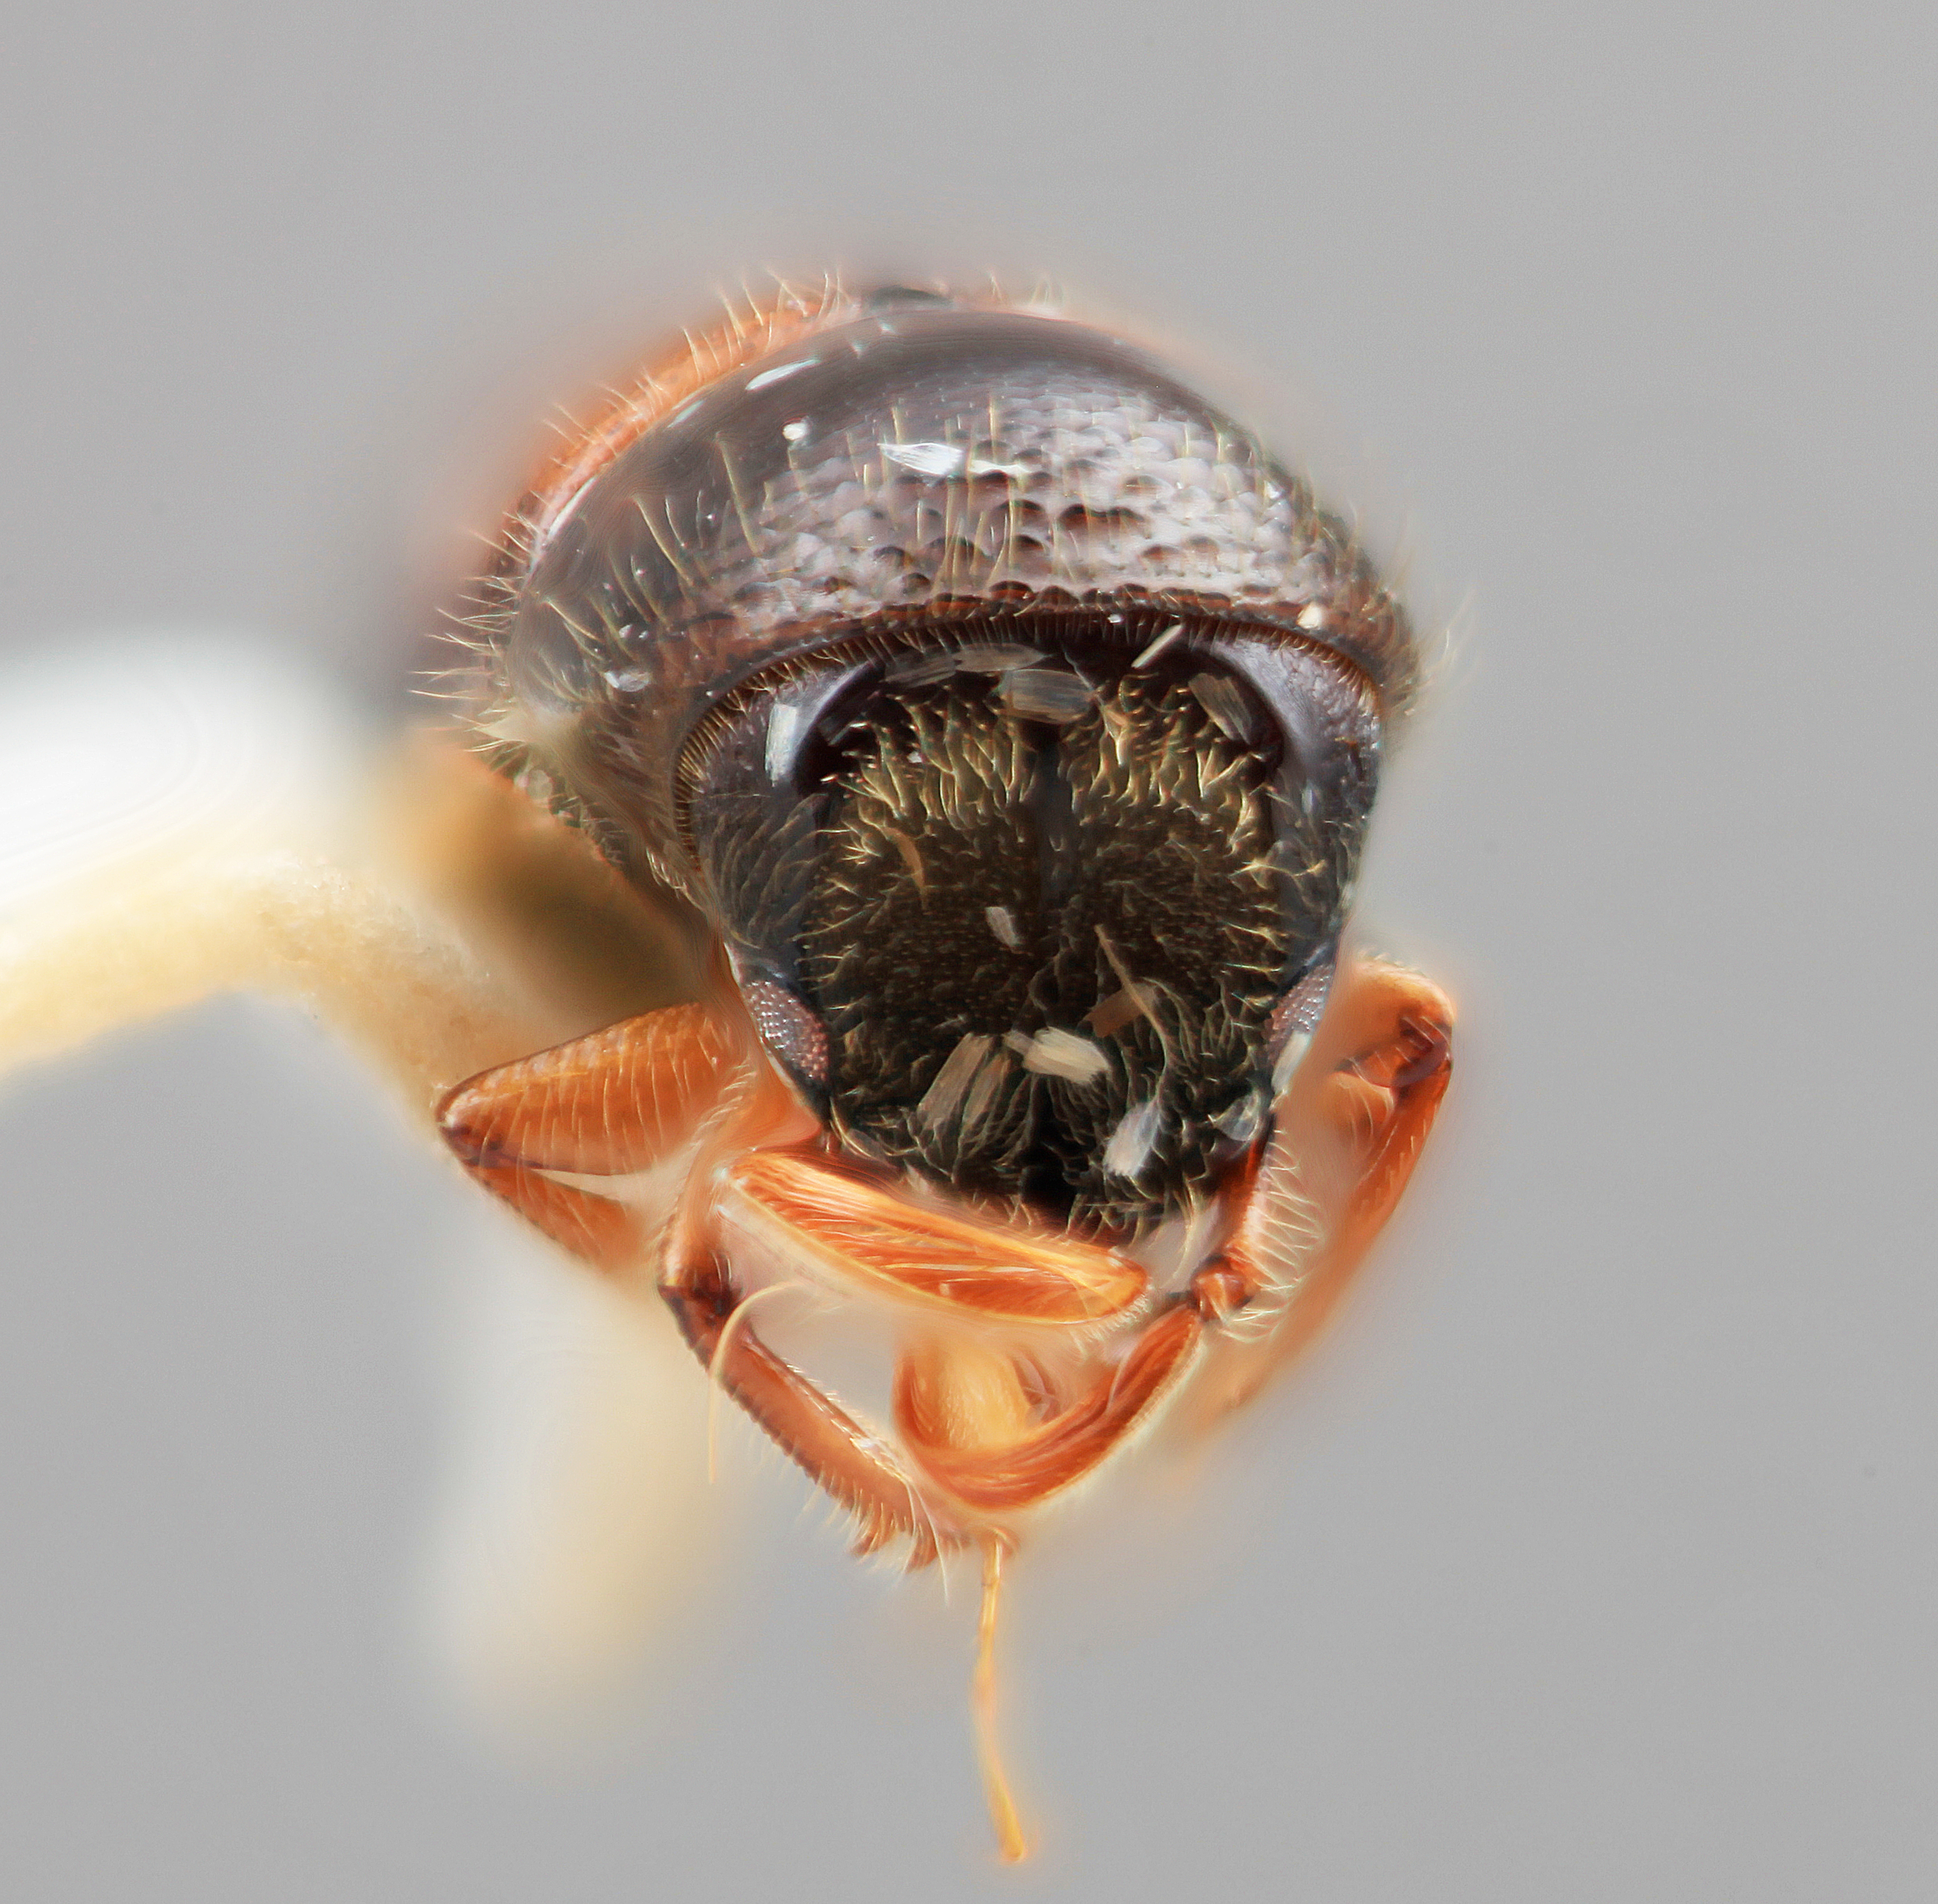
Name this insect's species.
Corthylus tuberculifer
